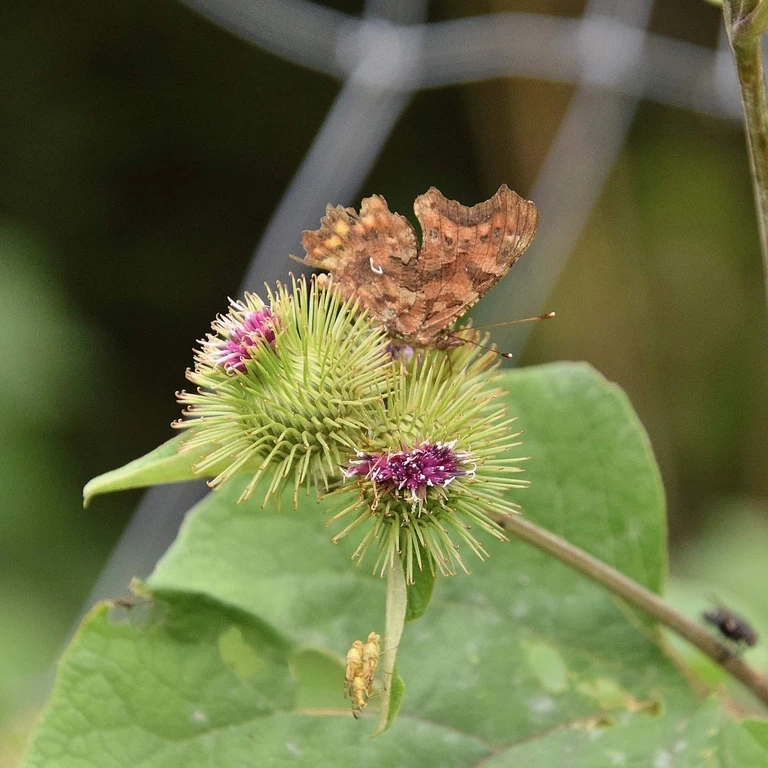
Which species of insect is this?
Polygonia c-album
